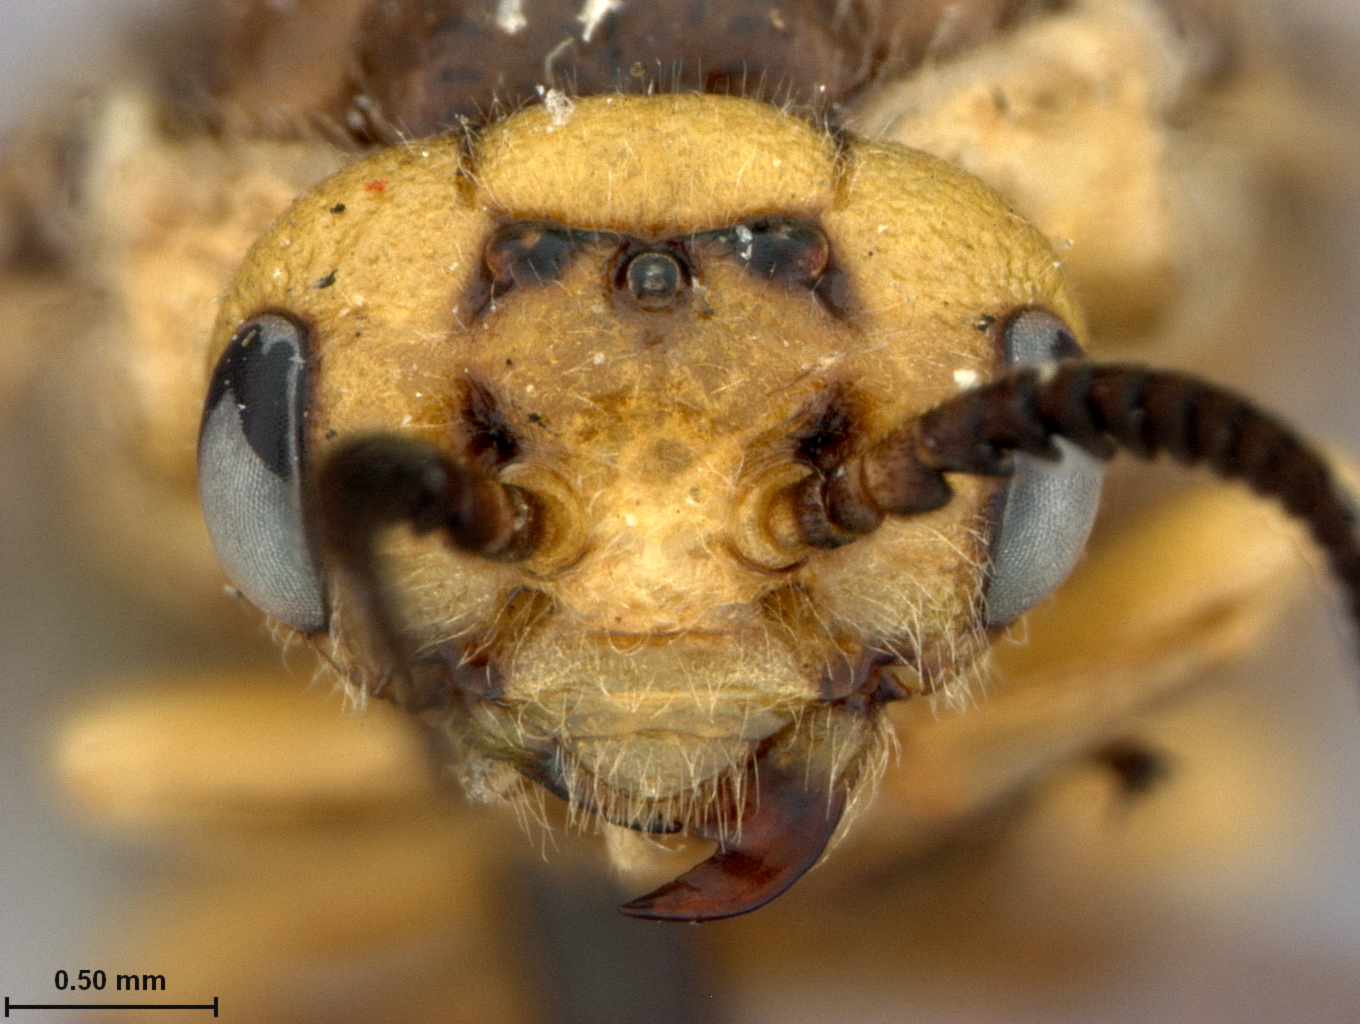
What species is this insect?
Neodiprion burkei
